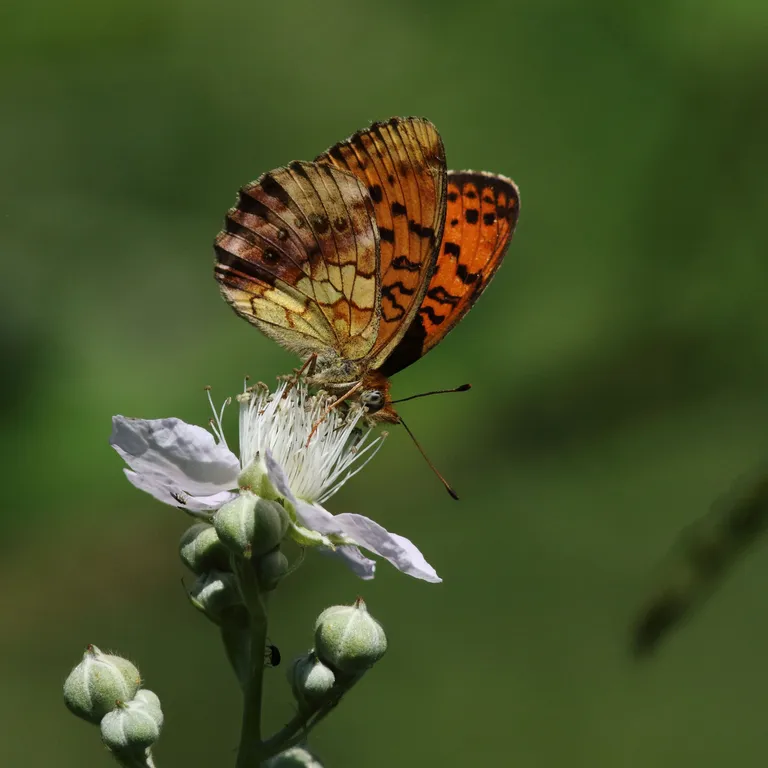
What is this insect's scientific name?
Brenthis daphne
